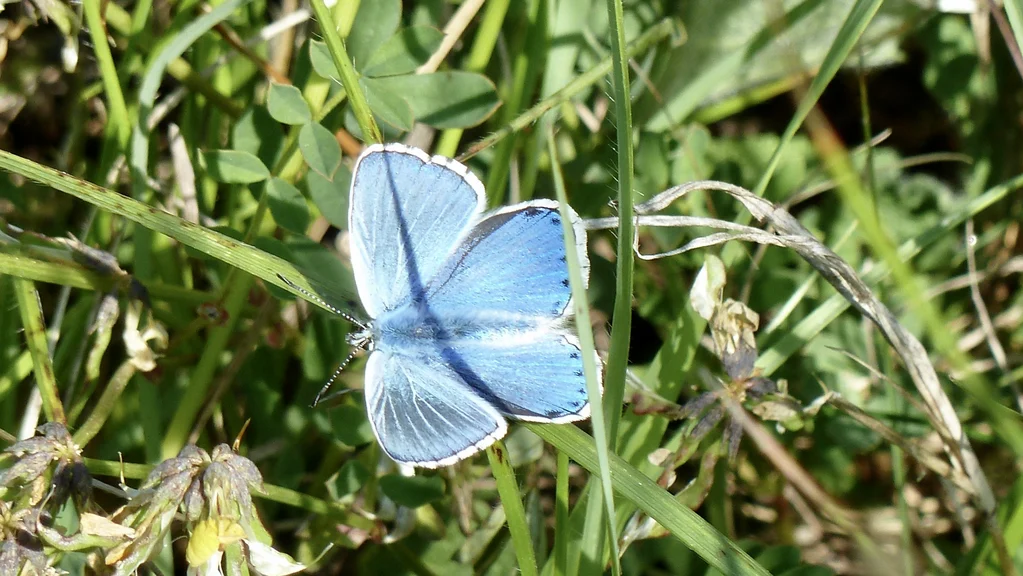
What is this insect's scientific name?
Lysandra bellargus
